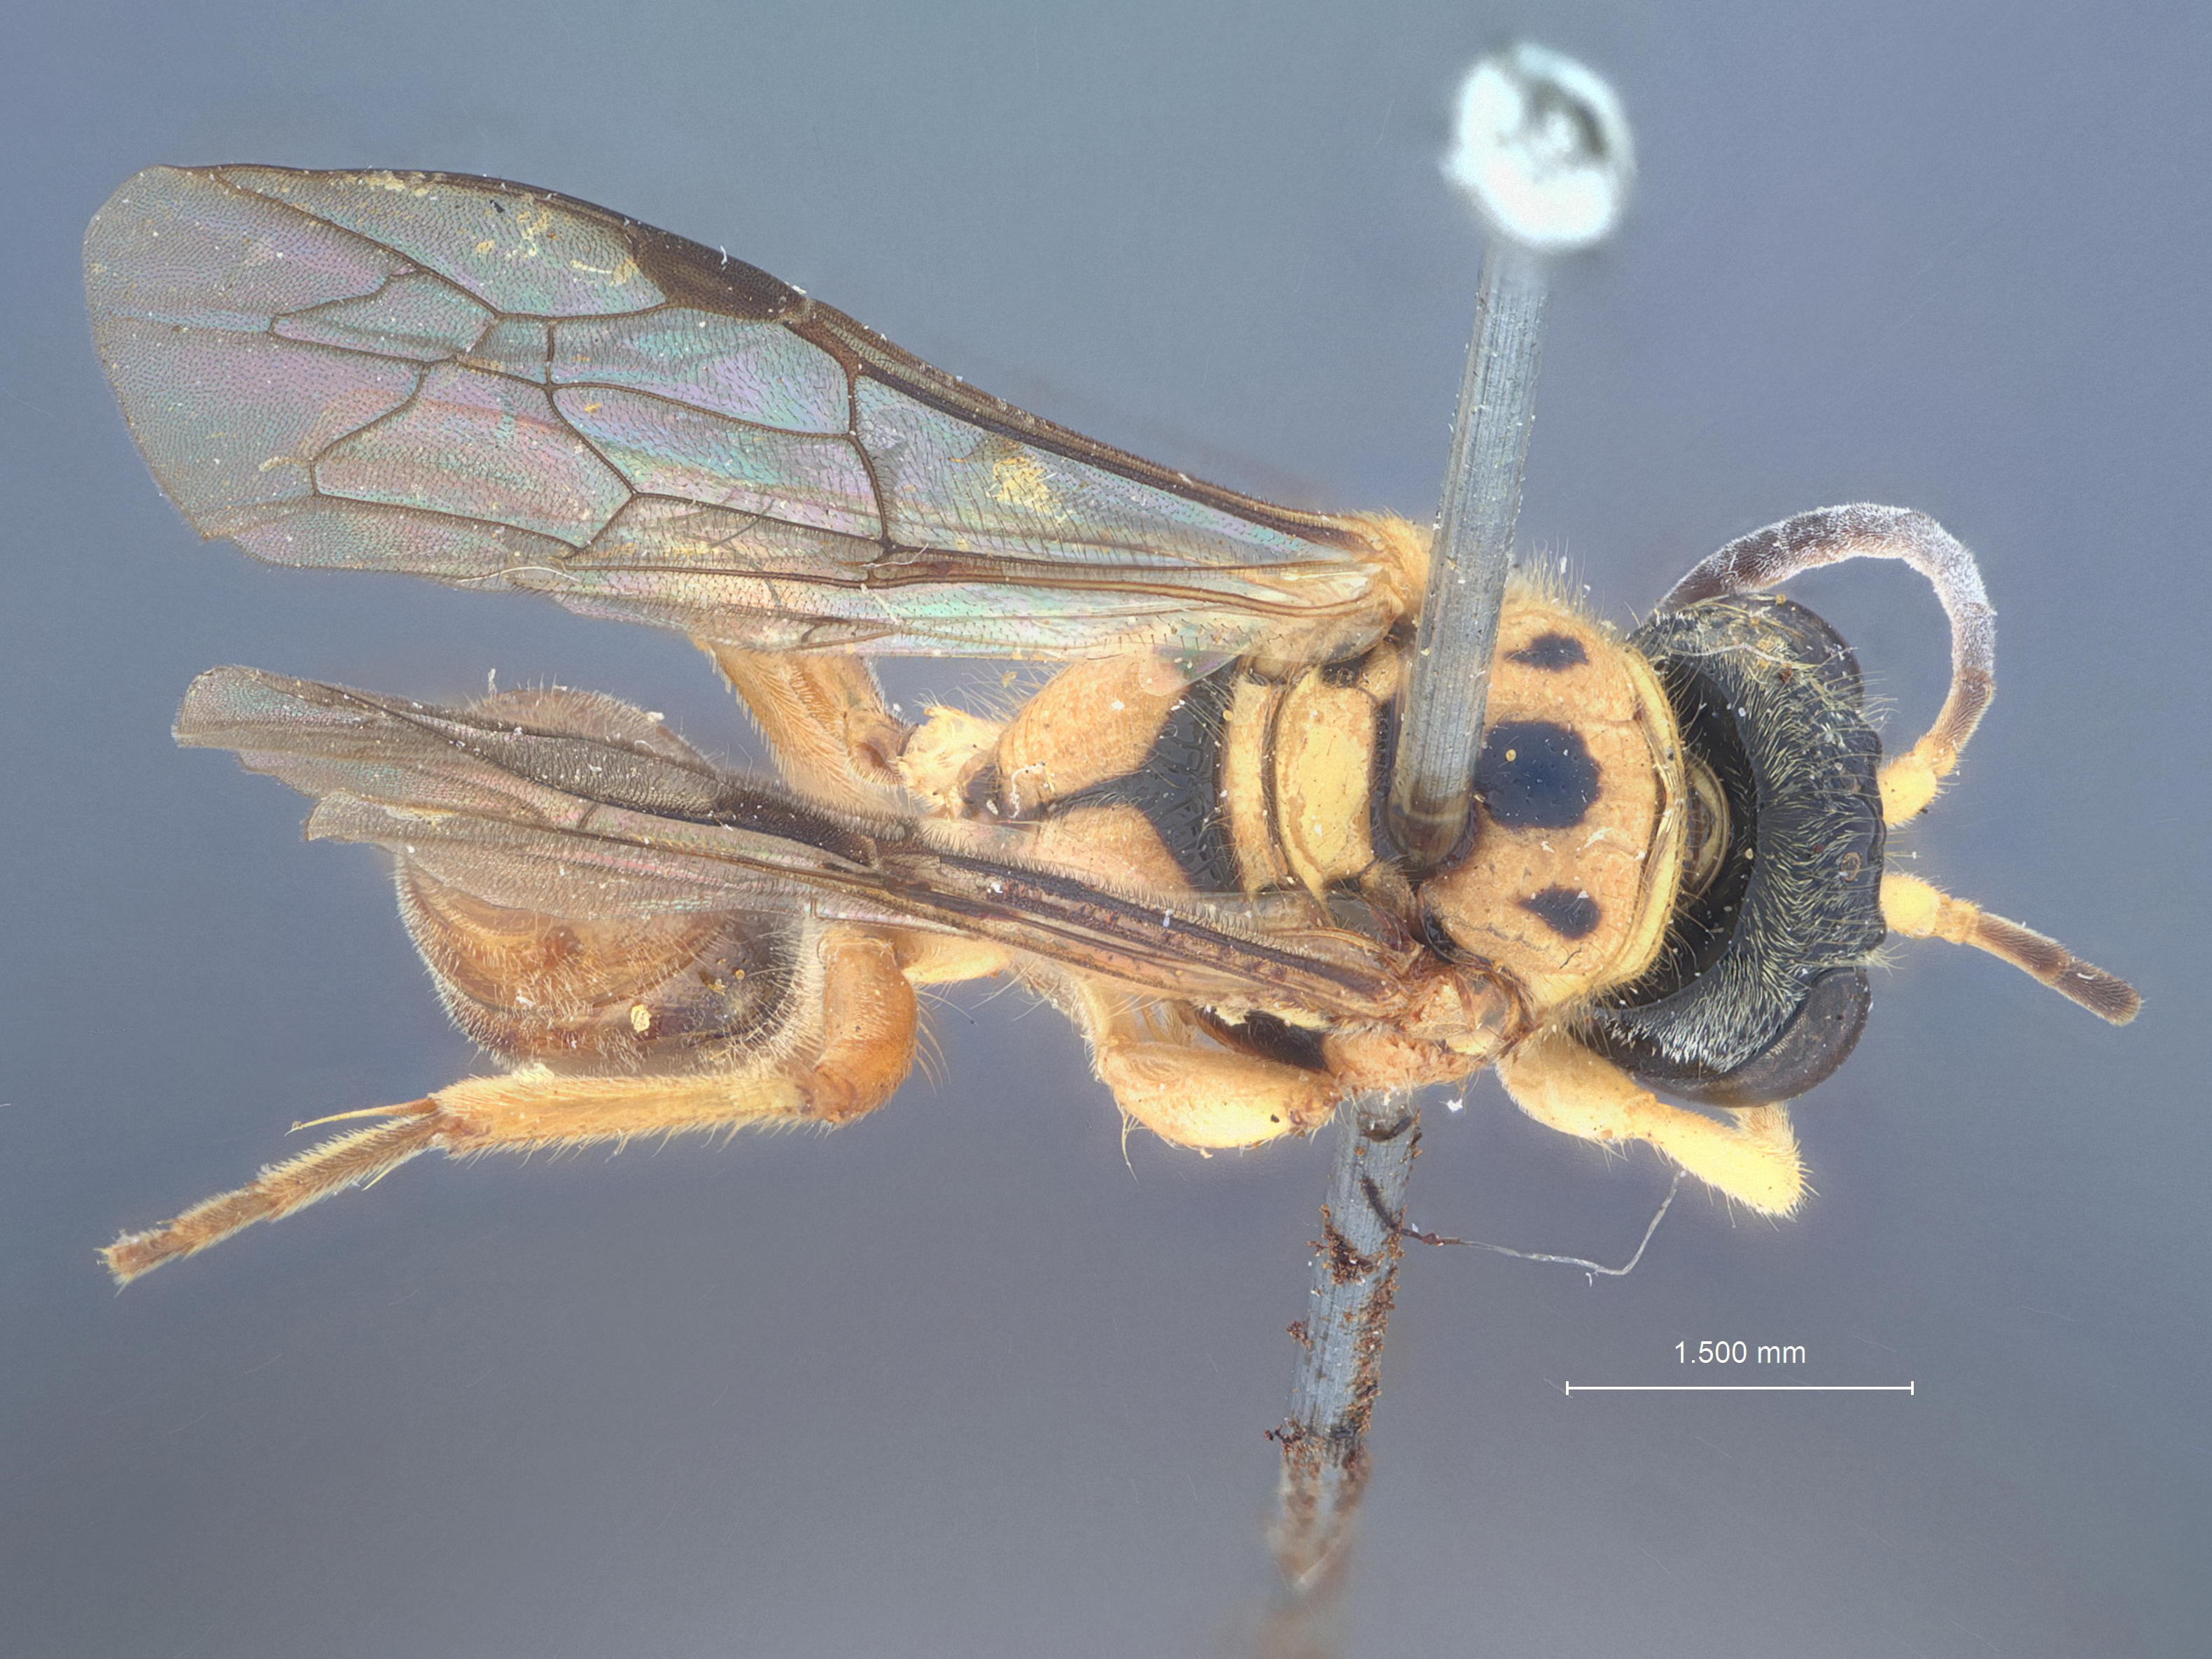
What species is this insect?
Diodontus bakeri
